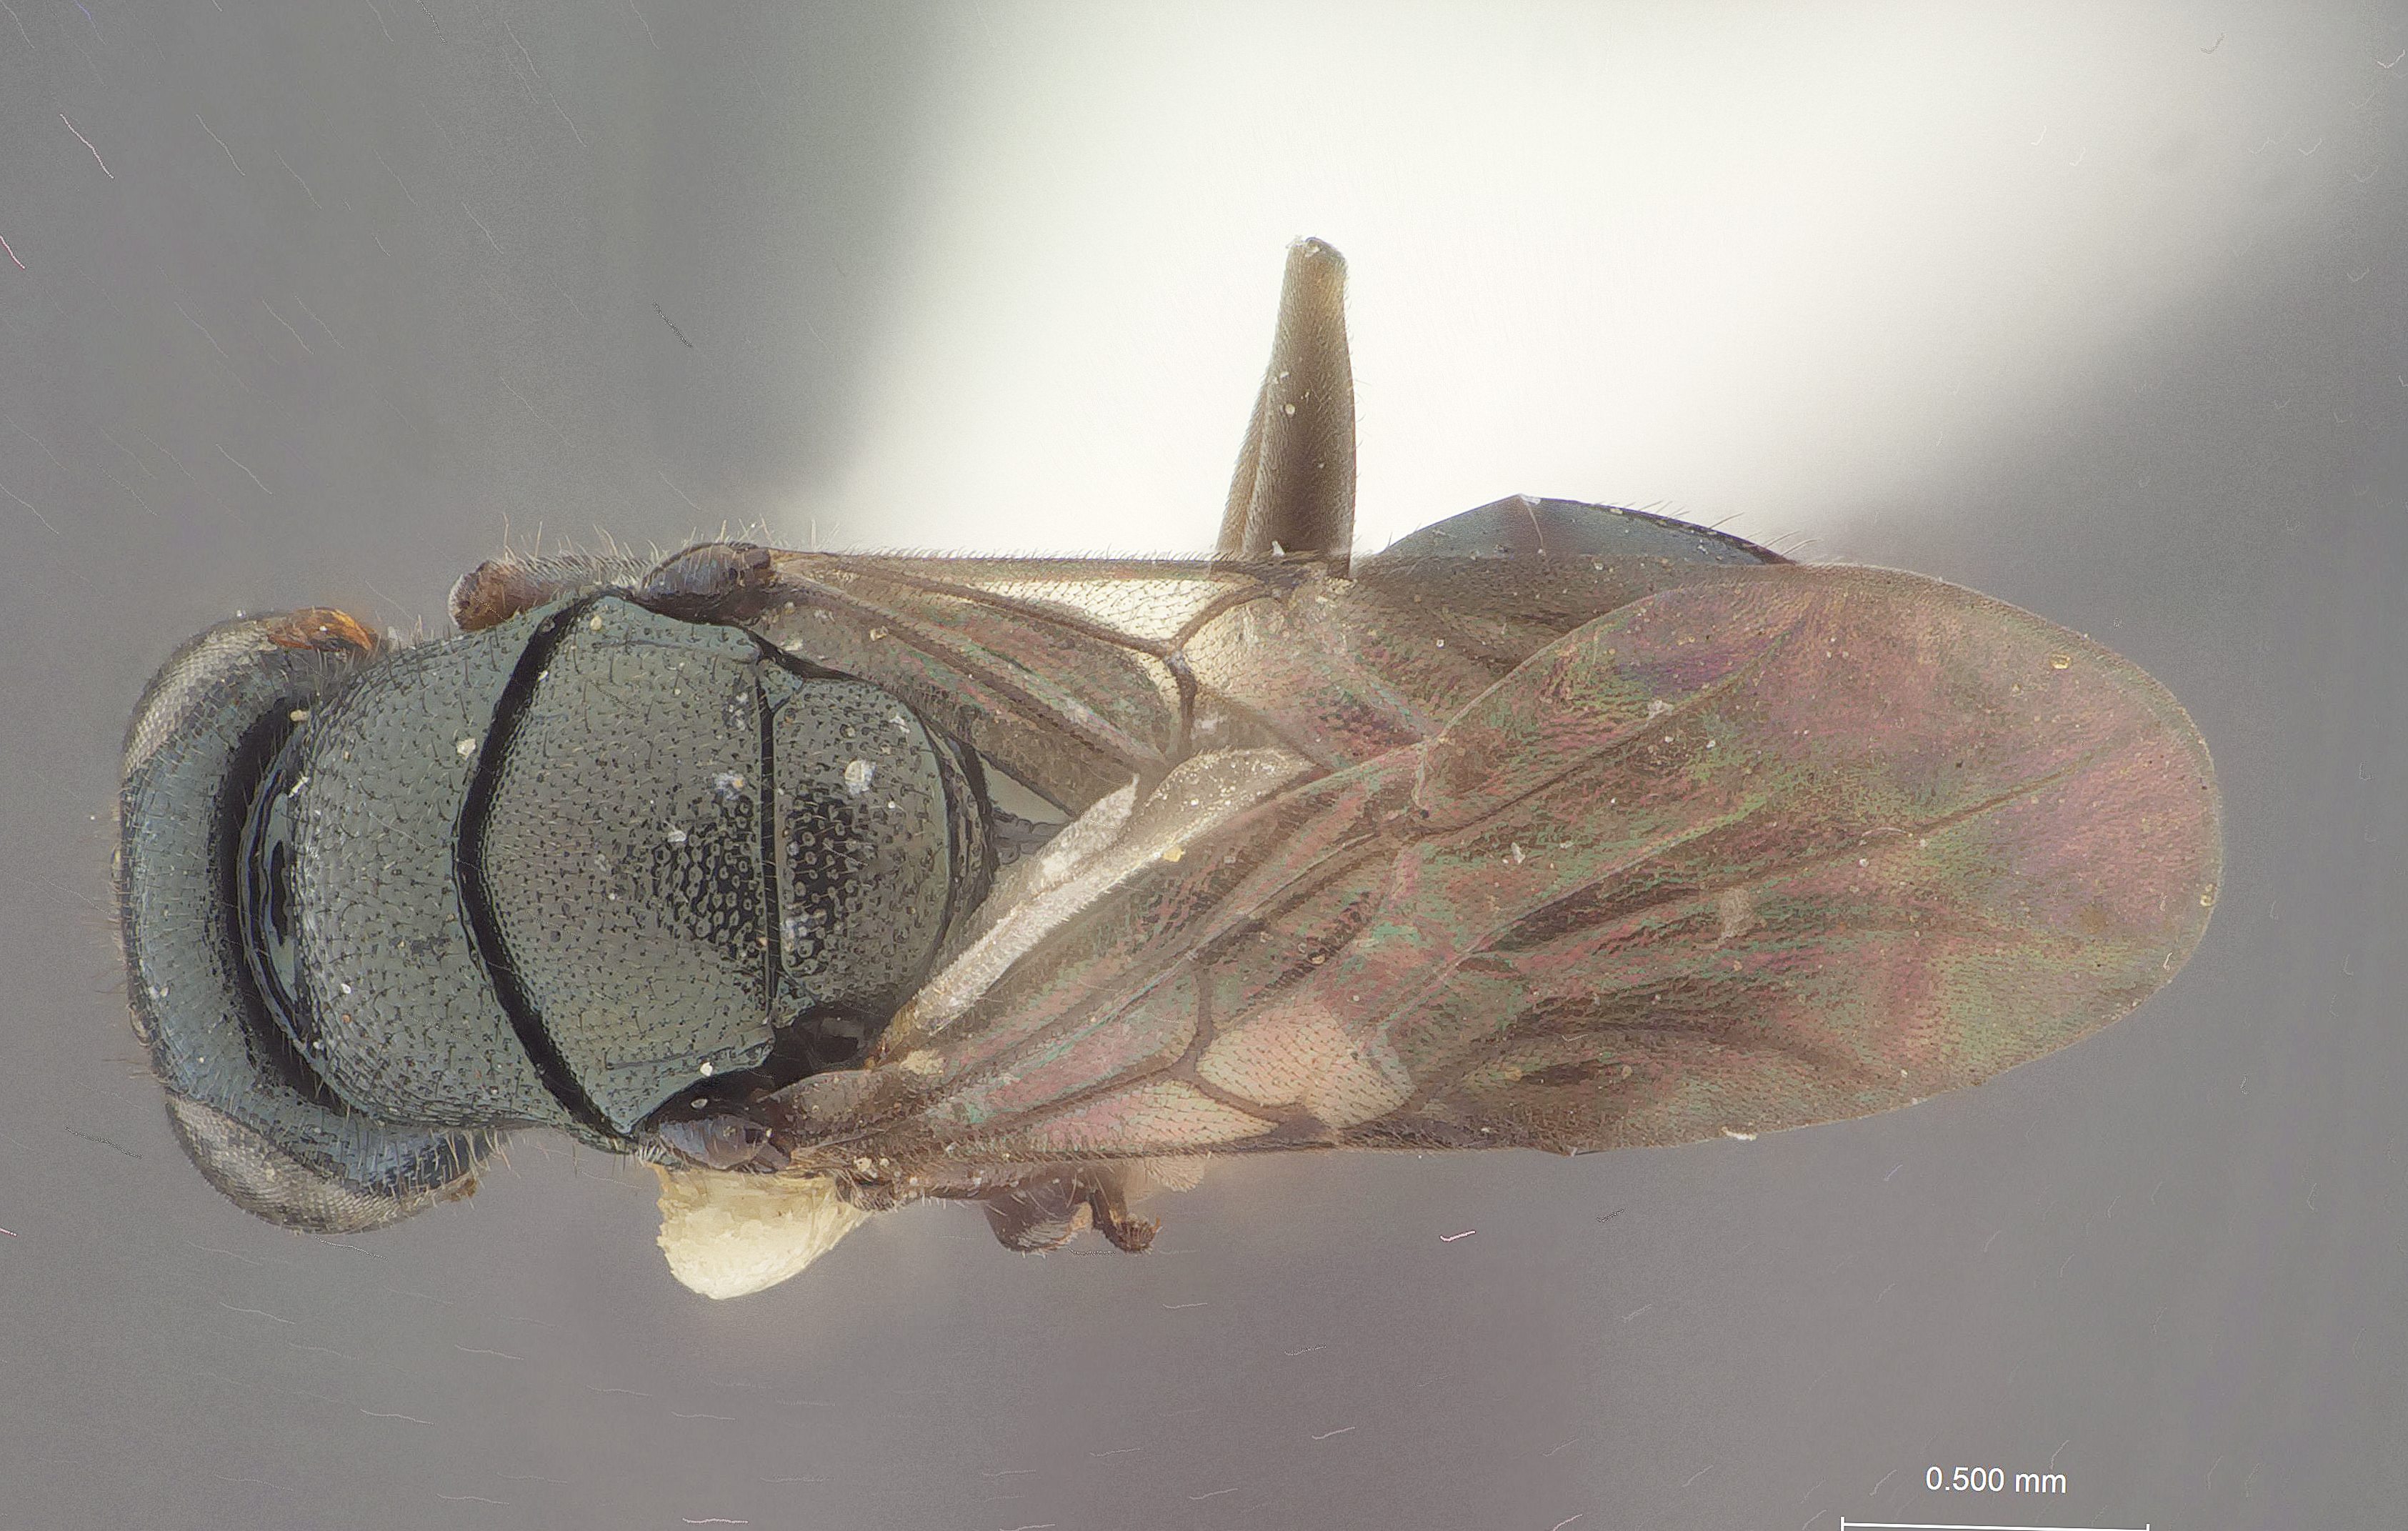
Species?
Mesitiopterus evansi
